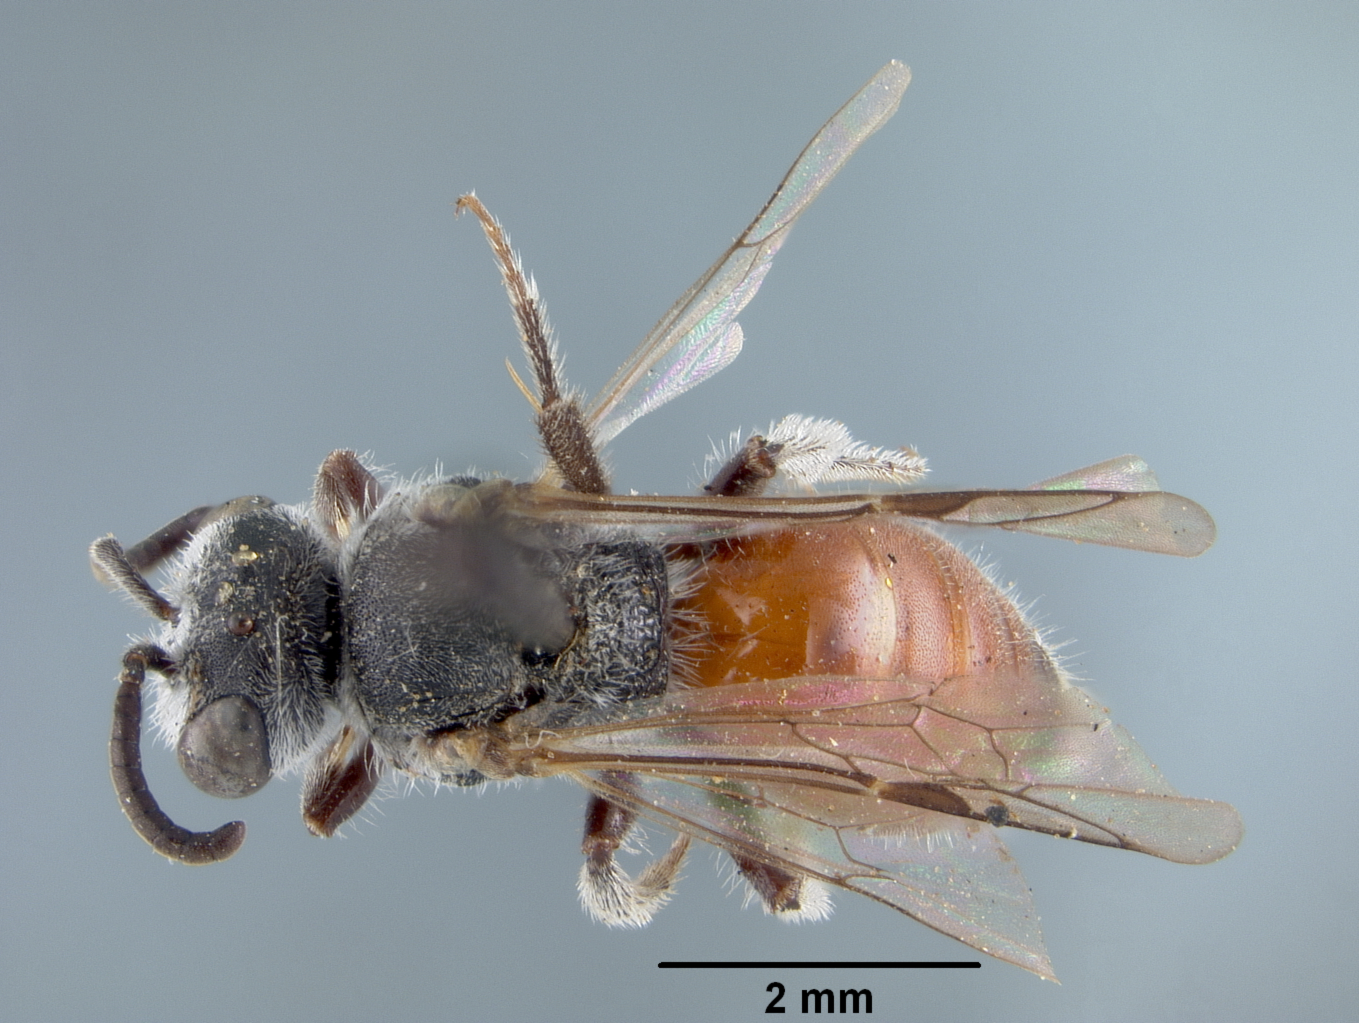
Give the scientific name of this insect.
Sphecodes manni
